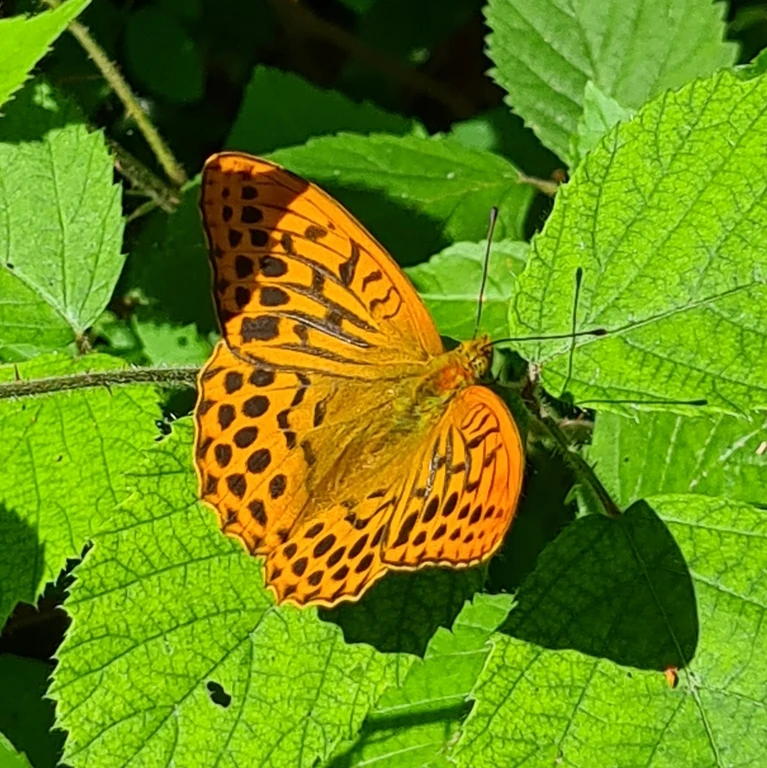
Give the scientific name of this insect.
Argynnis paphia
